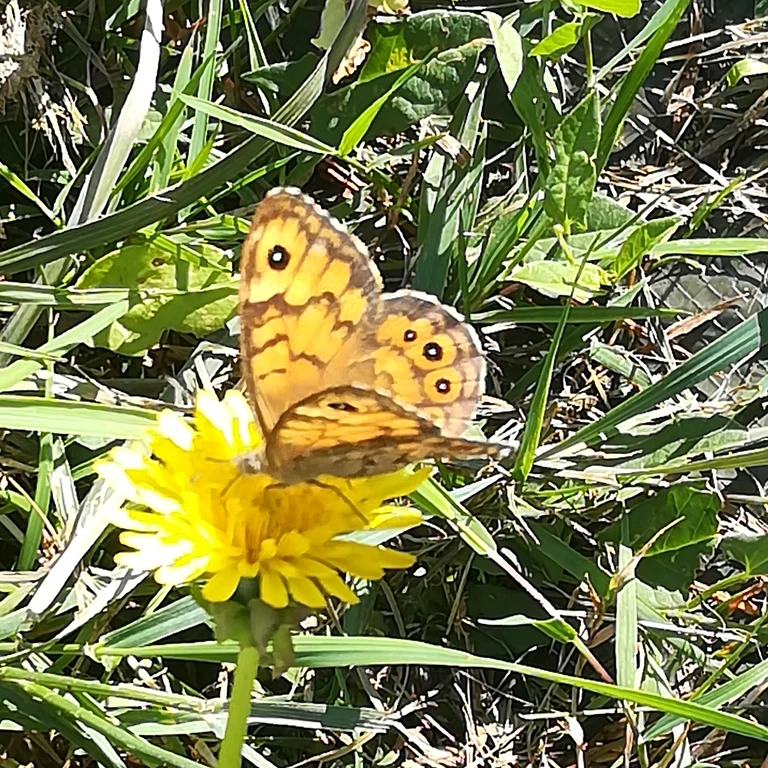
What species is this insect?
Lasiommata megera (also Pararge megera)
